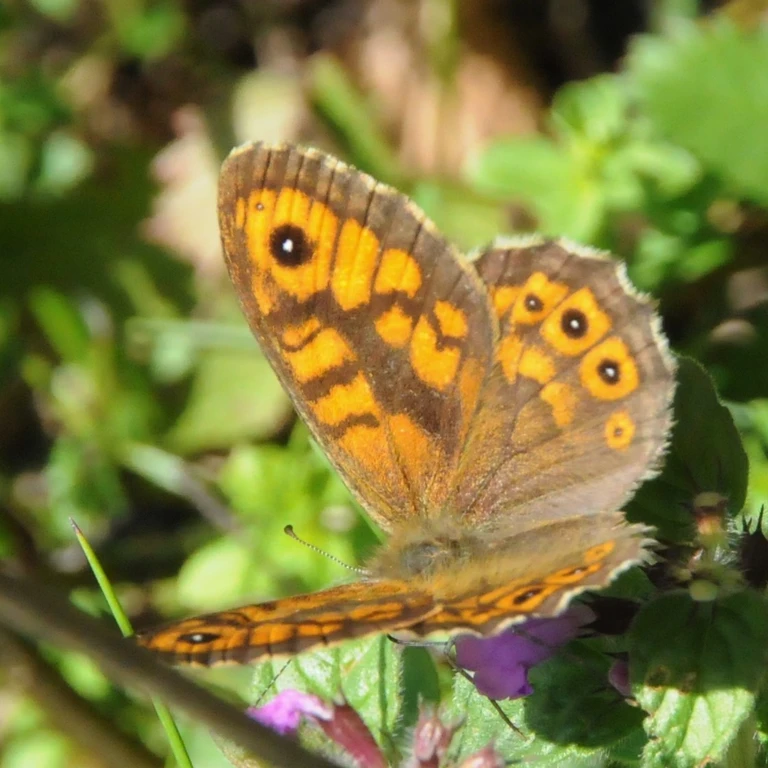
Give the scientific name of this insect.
Lasiommata megera (also Pararge megera)
